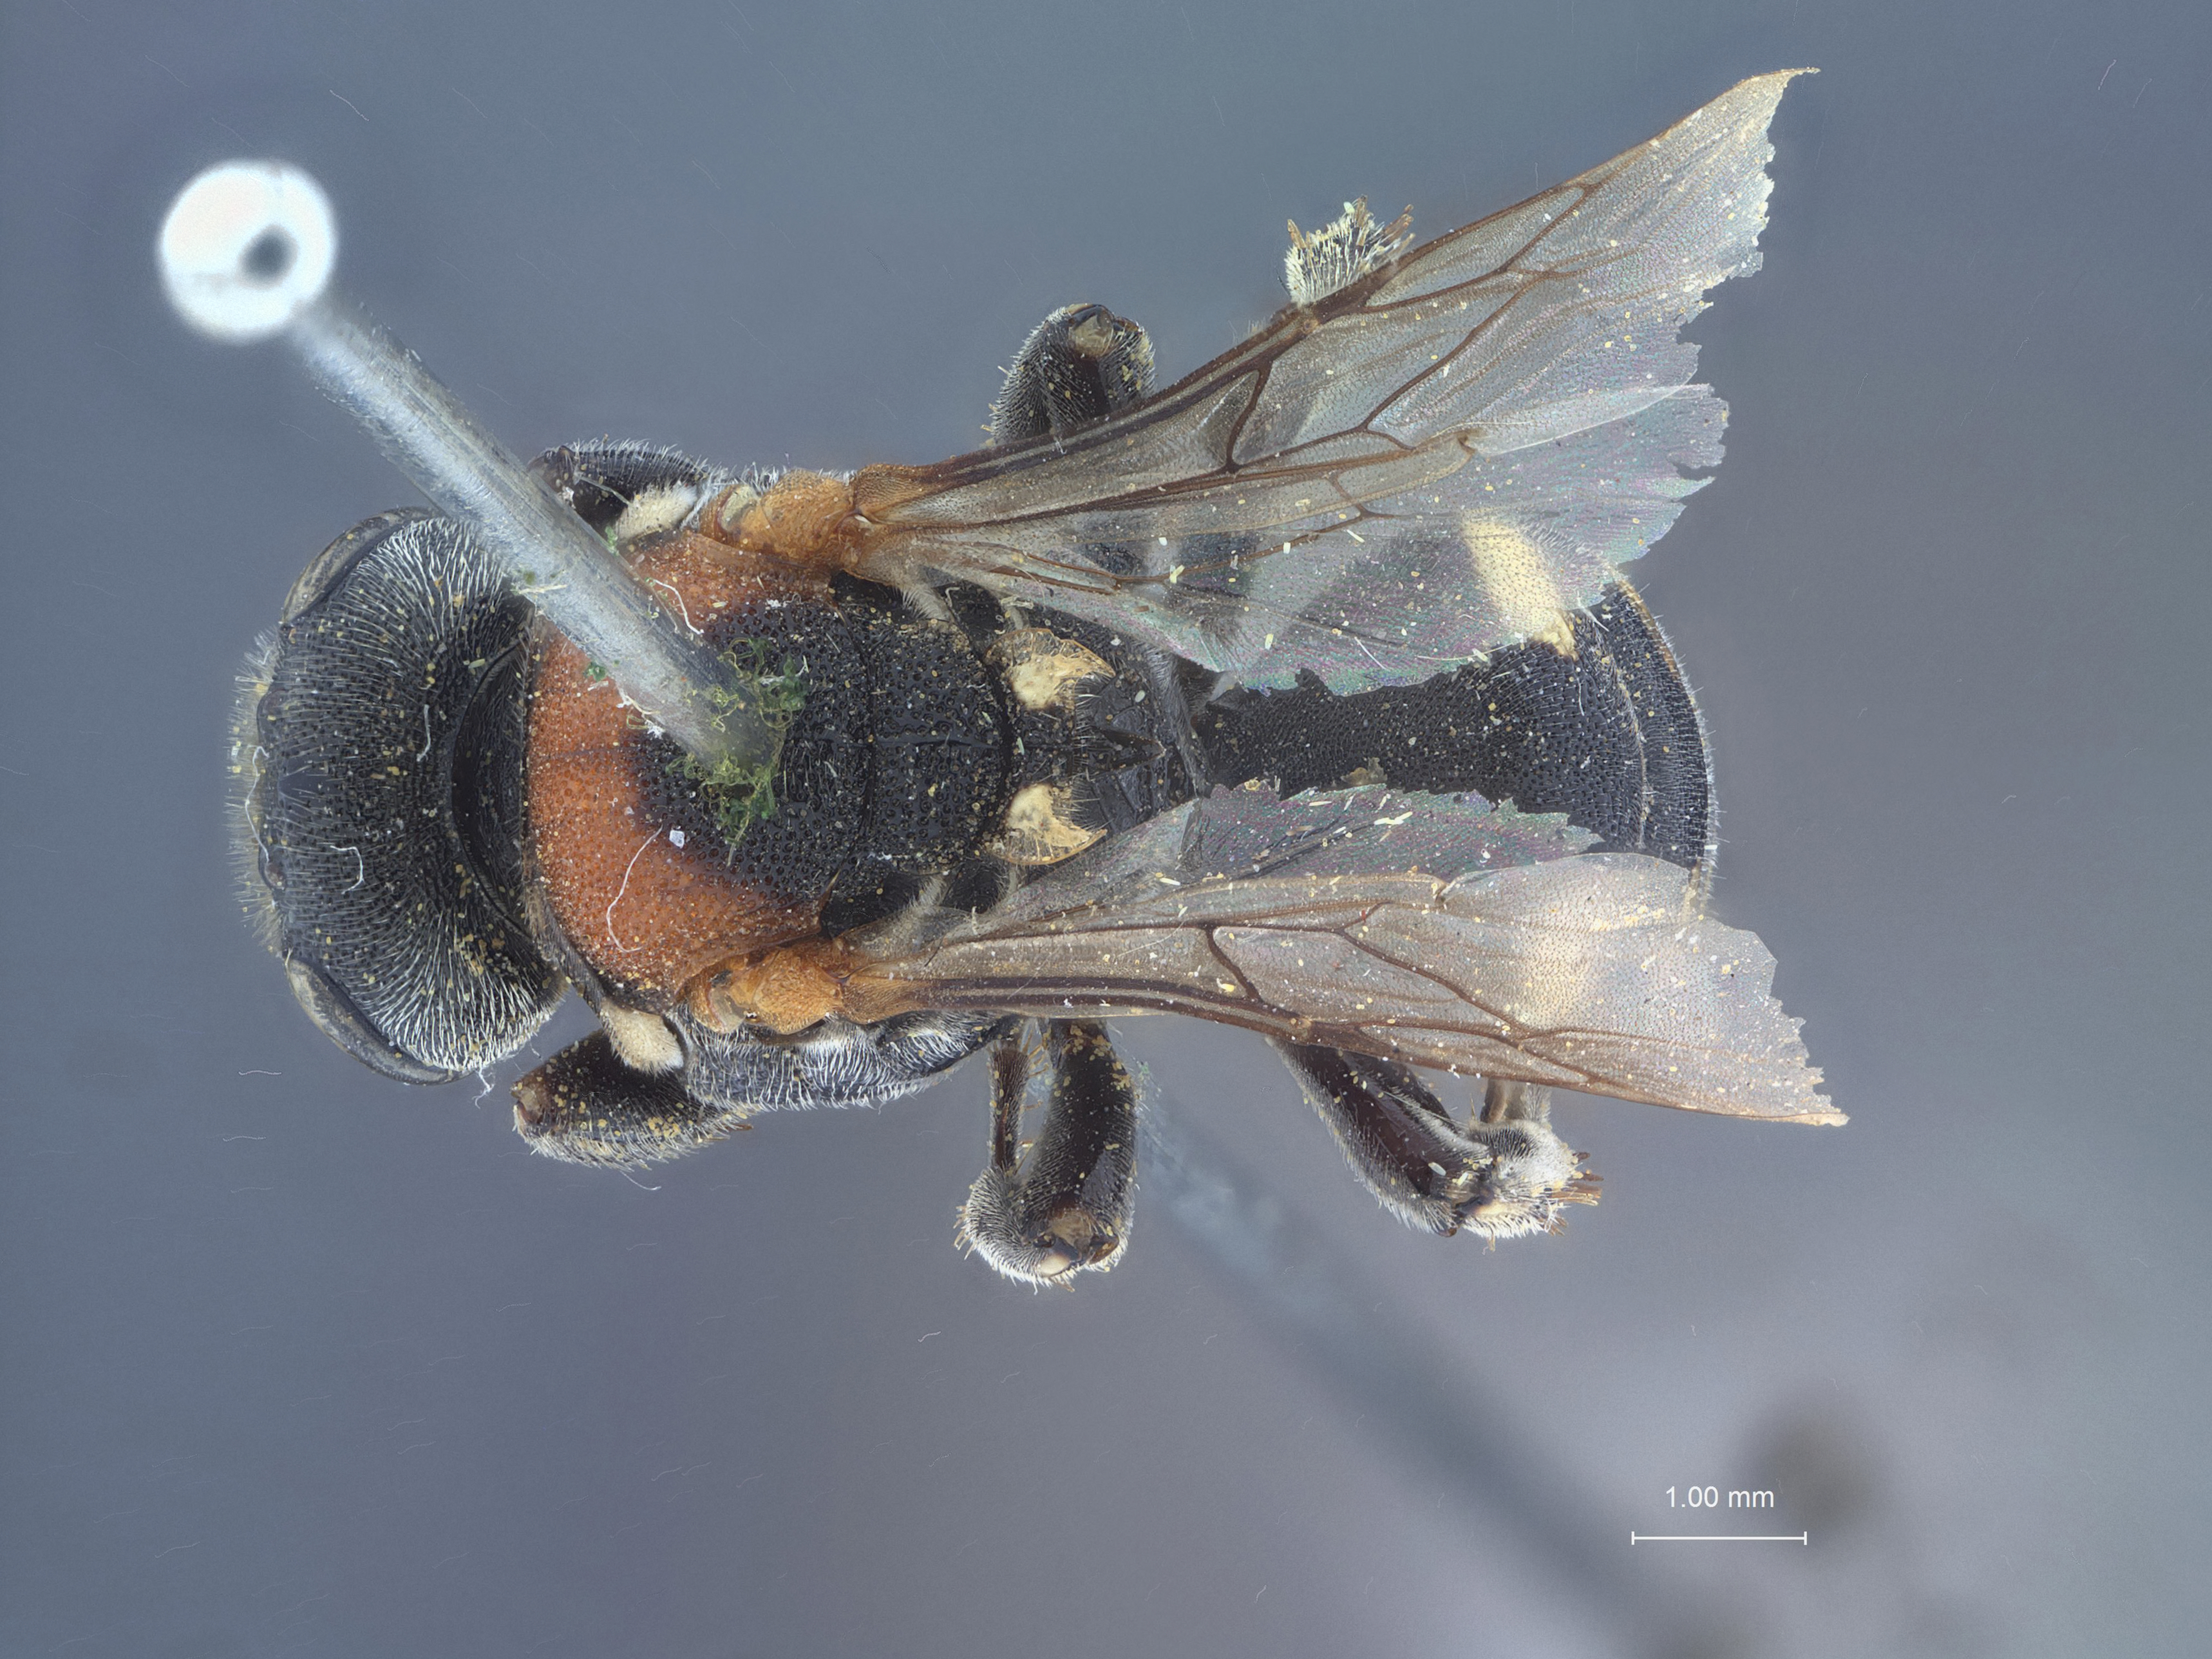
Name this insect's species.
Oxybelus polygoni
